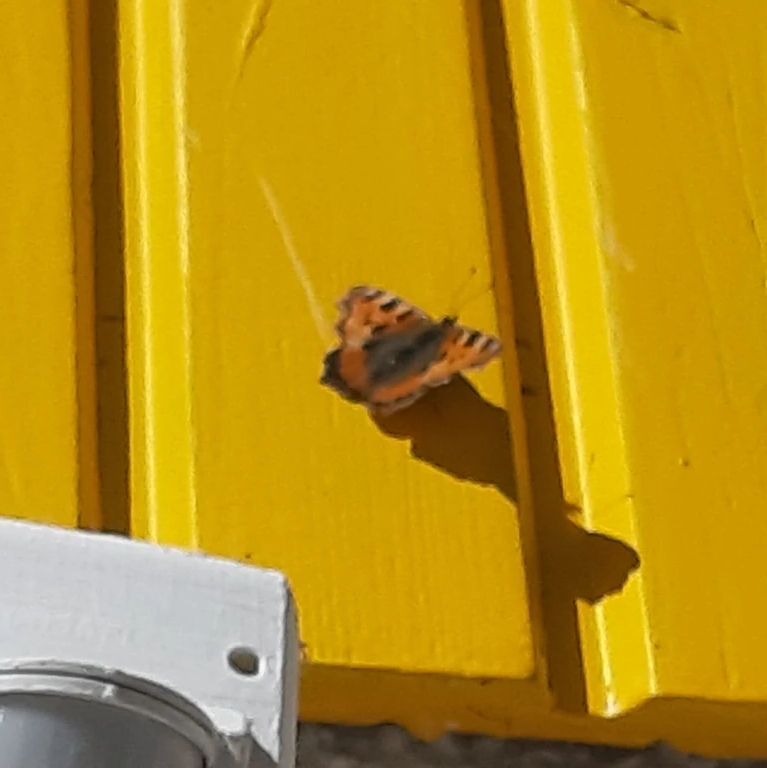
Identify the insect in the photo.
Aglais urticae
